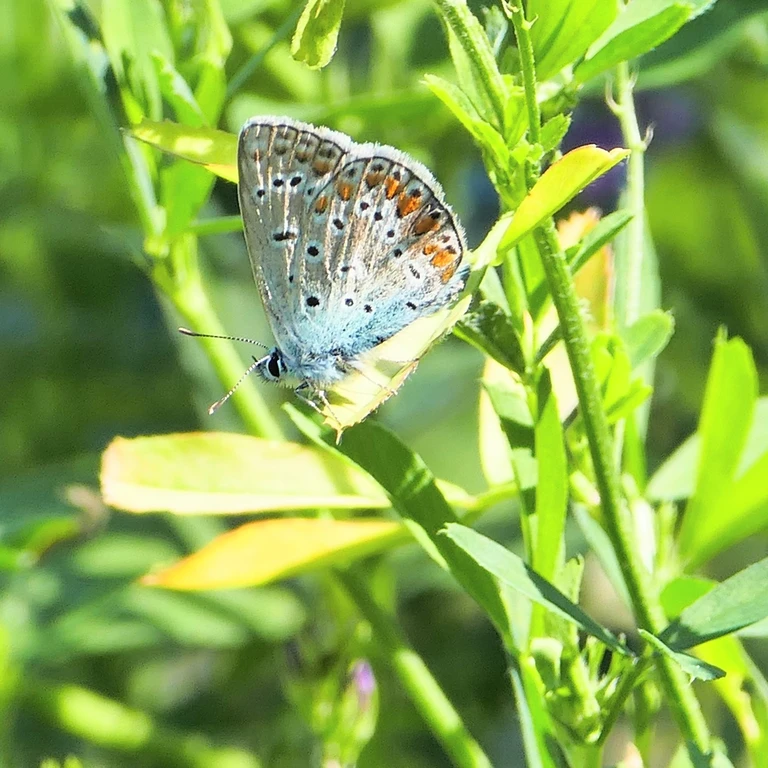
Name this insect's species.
Polyommatus icarus
